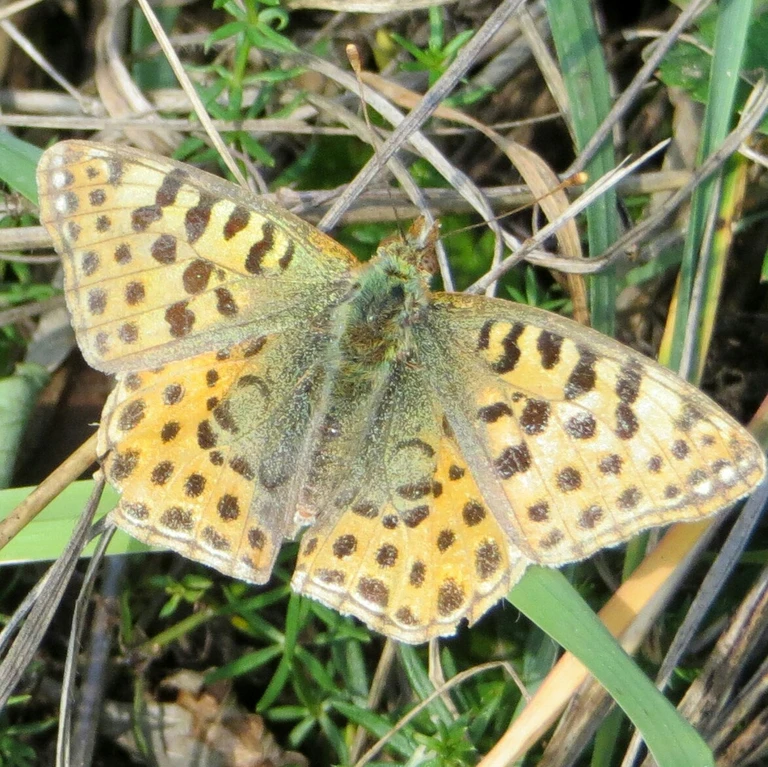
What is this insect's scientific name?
Issoria lathonia
